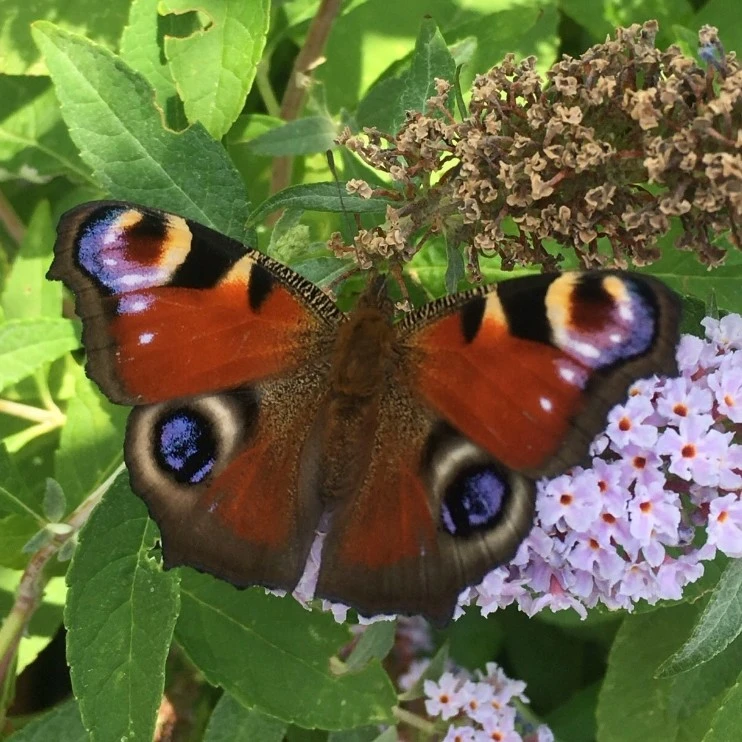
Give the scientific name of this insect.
Aglais io
